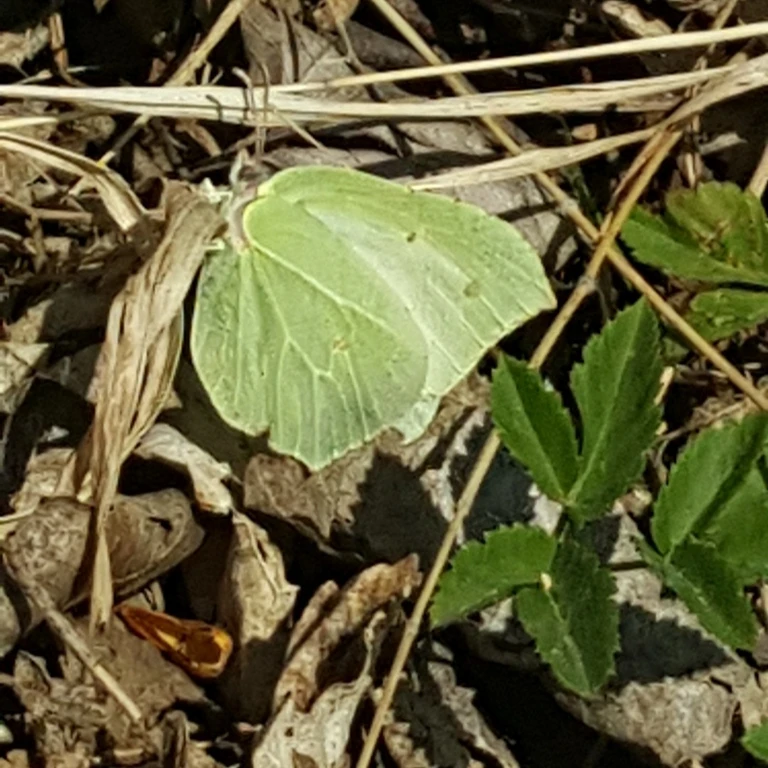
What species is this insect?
Gonepteryx rhamni
